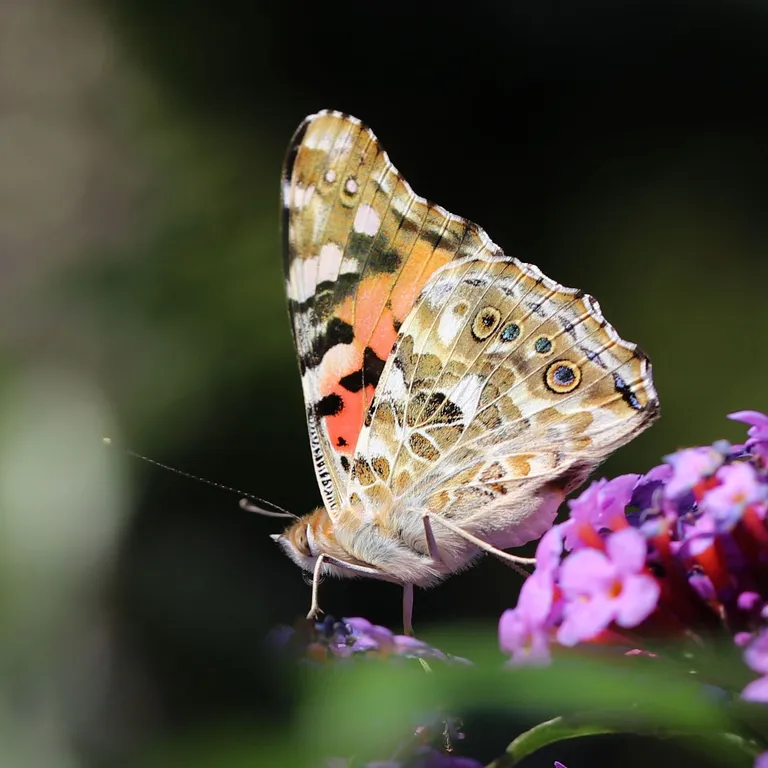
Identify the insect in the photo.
Vanessa cardui
